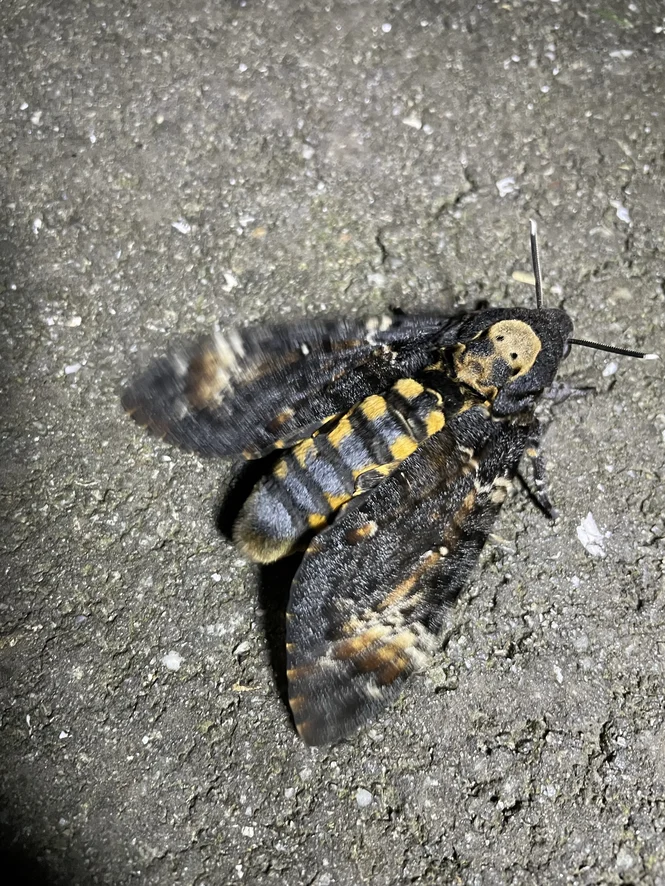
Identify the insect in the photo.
Acherontia atropos
